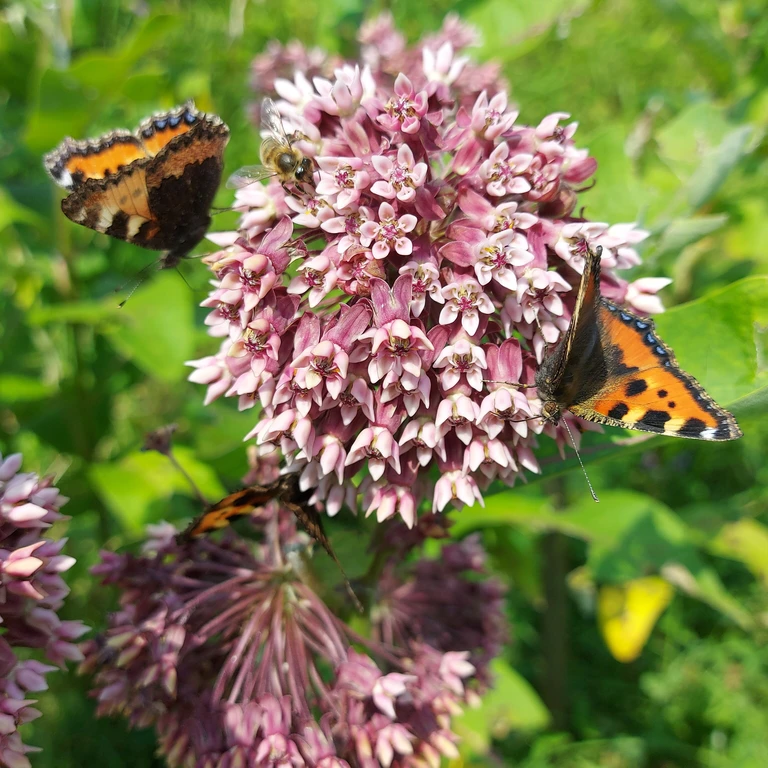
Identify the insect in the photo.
Aglais urticae
